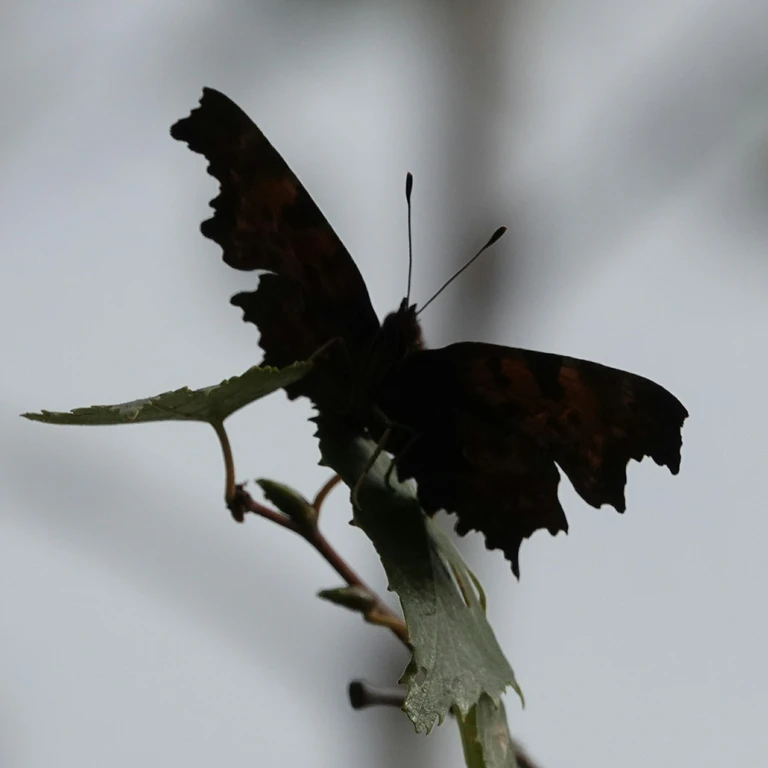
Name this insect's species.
Polygonia c-album
